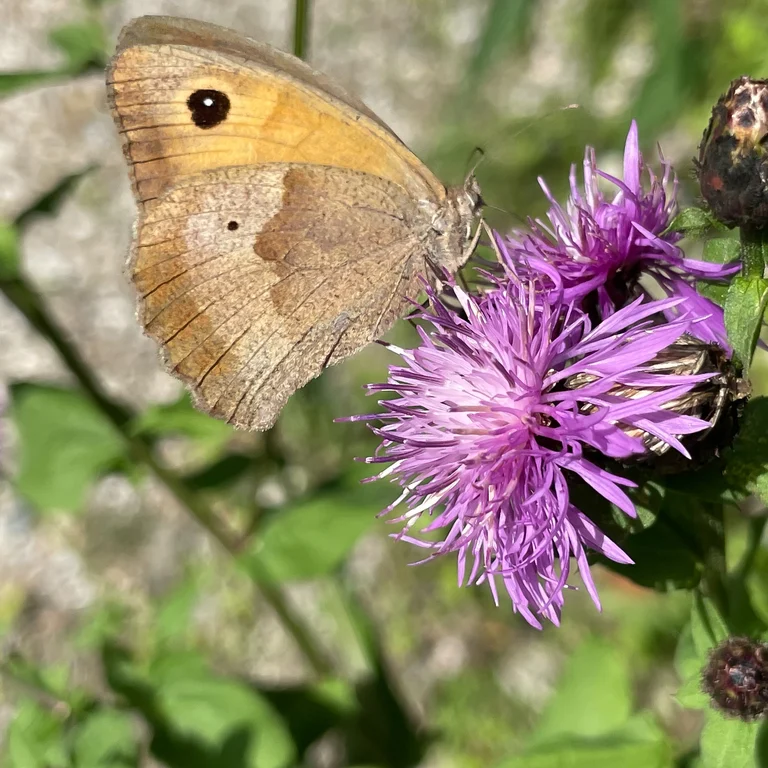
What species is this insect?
Maniola jurtina
